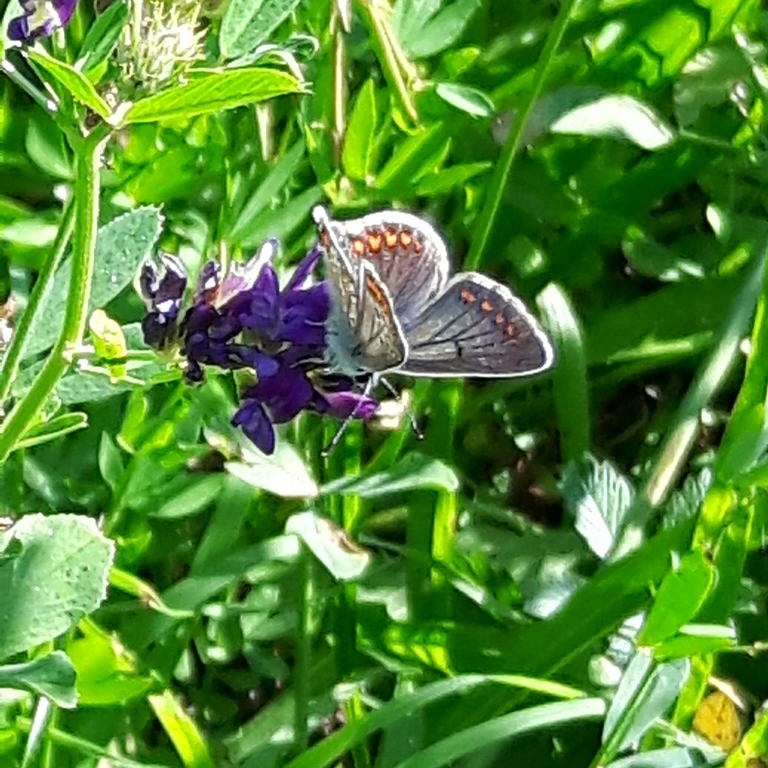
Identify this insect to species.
Aricia agestis/artaxerxes
